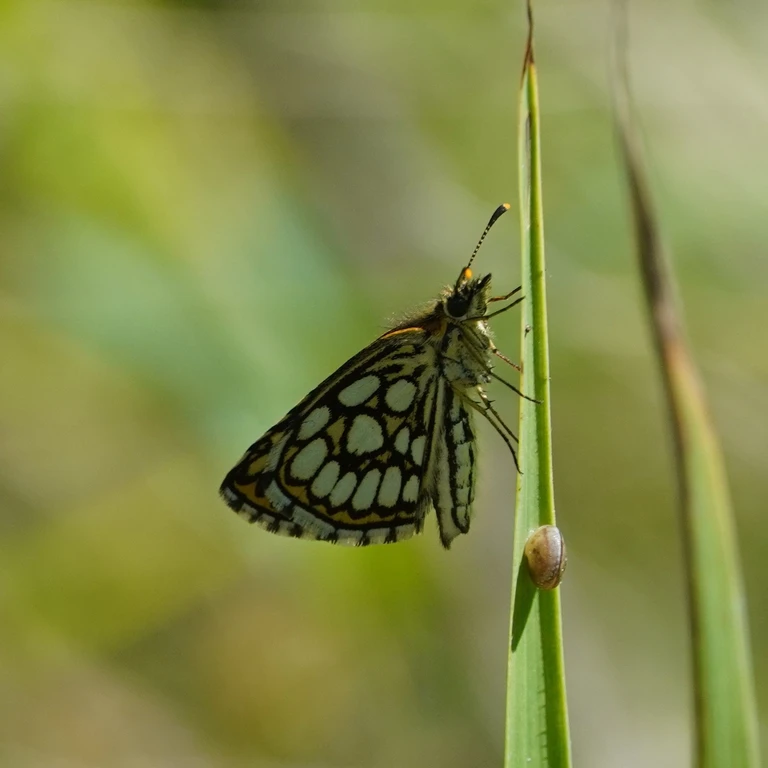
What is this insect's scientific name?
Heteropterus morpheus
